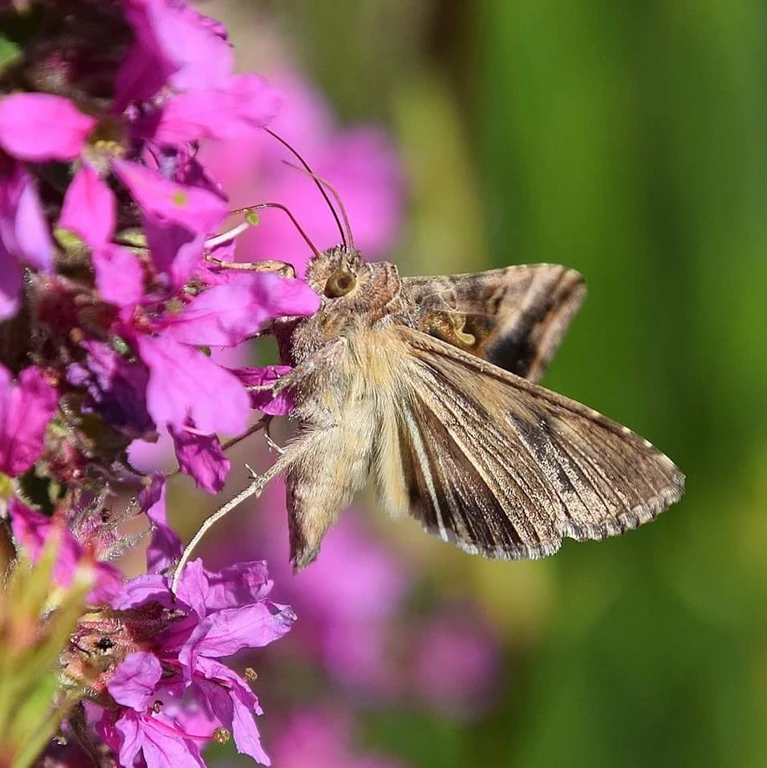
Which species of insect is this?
Autographa gamma
